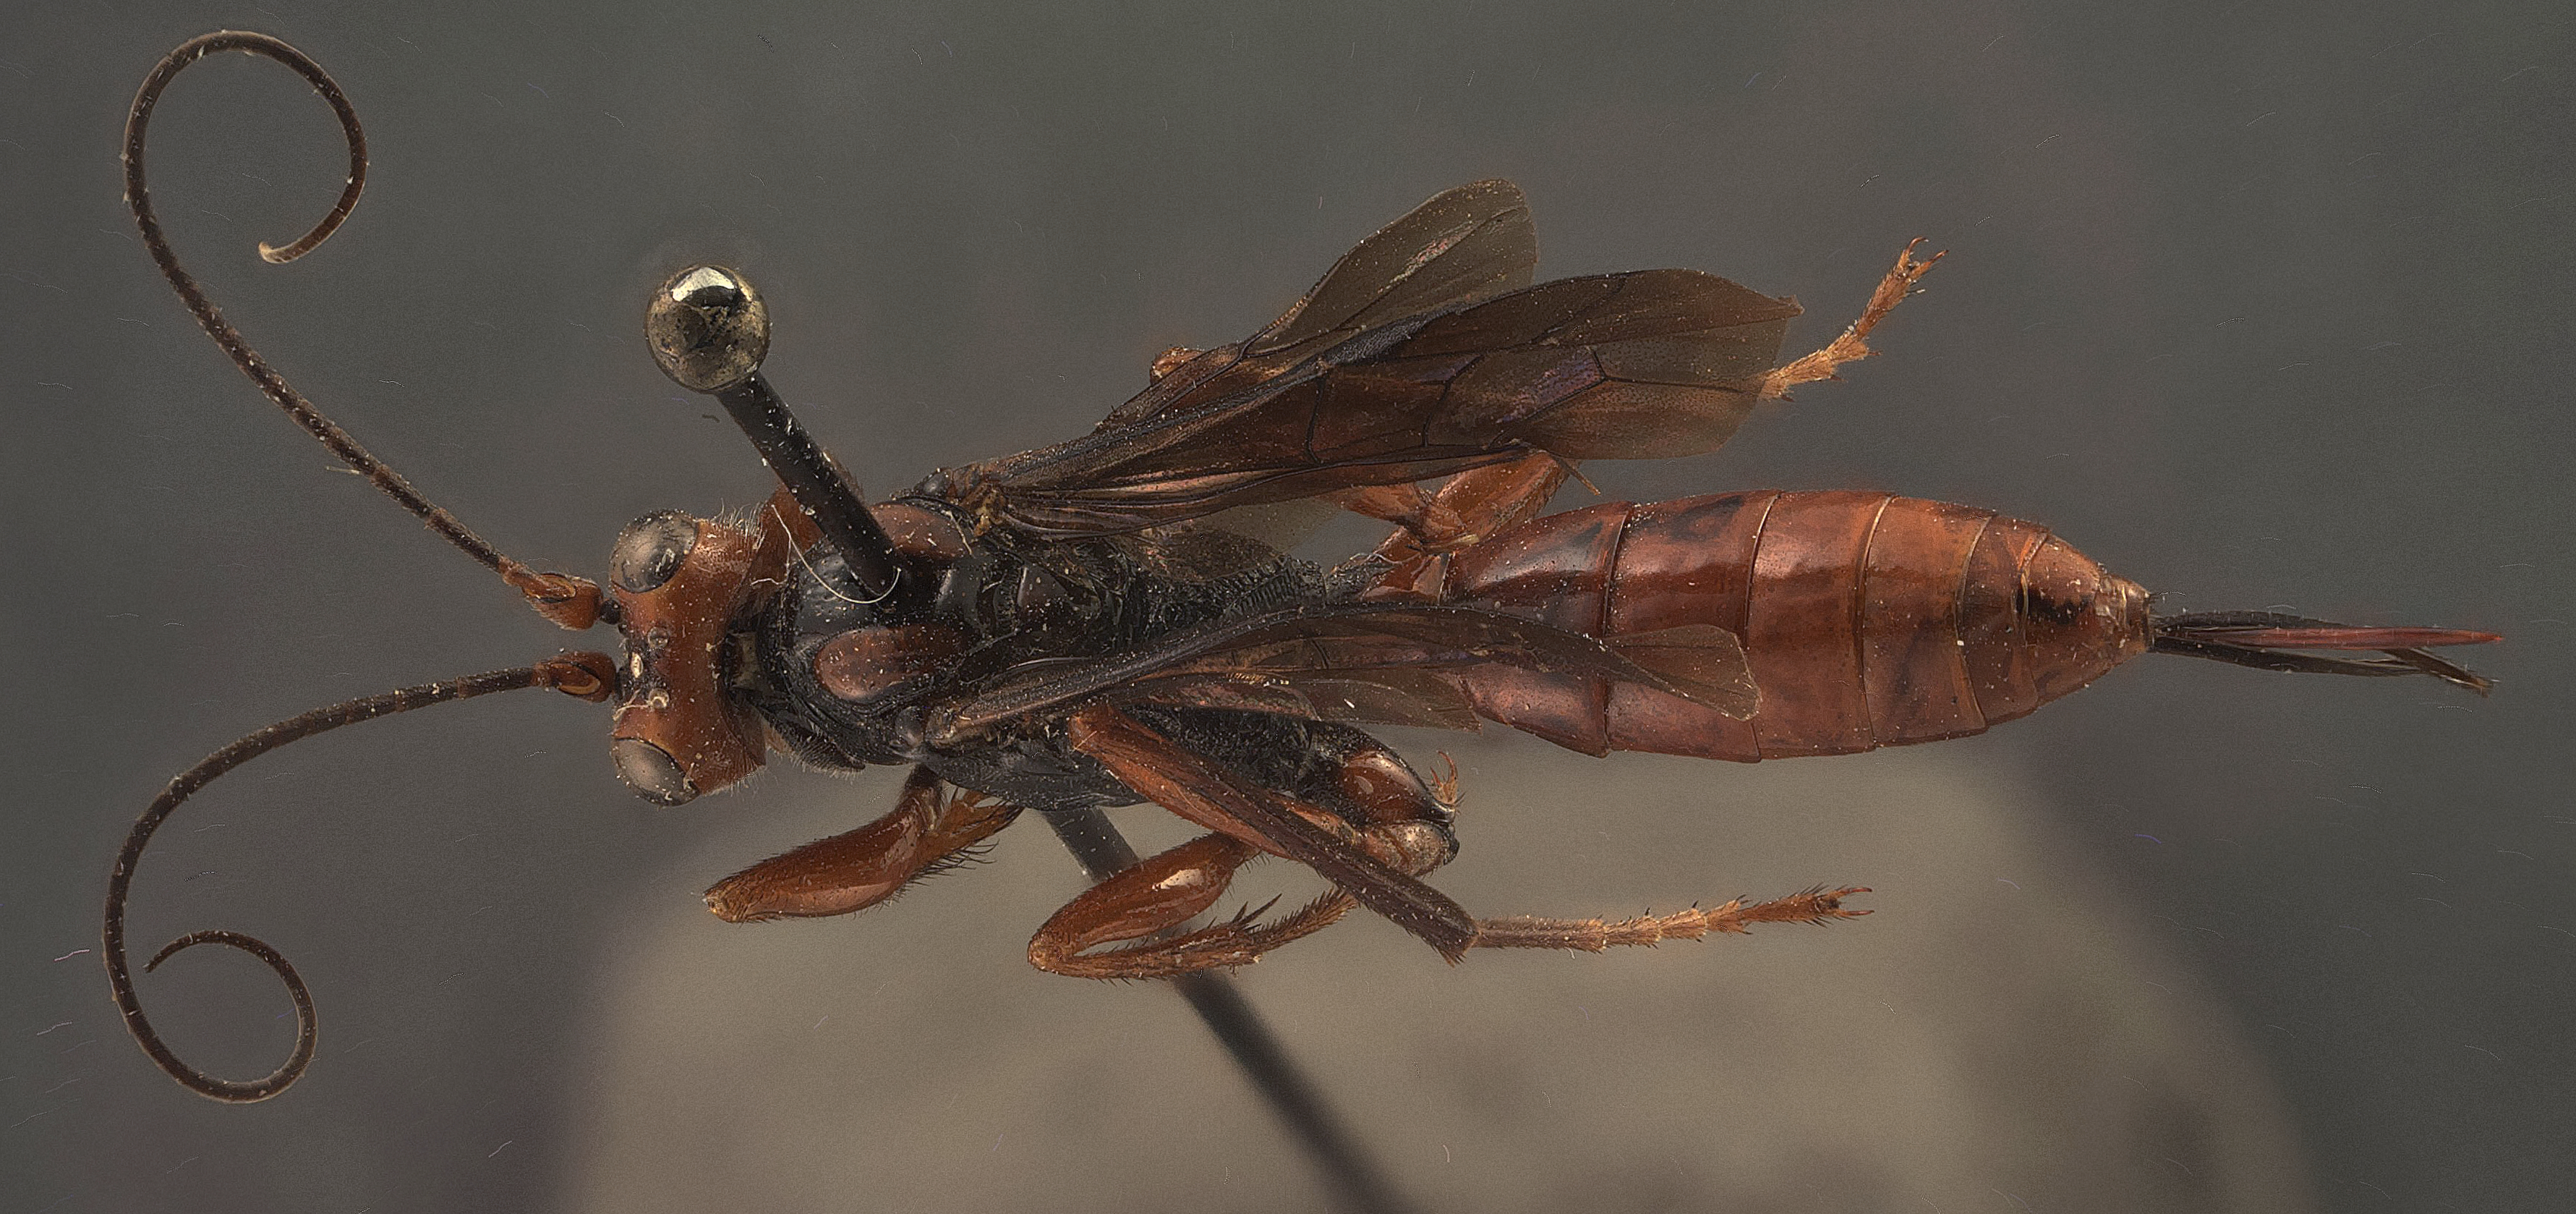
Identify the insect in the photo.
Cryptus mirabilis
